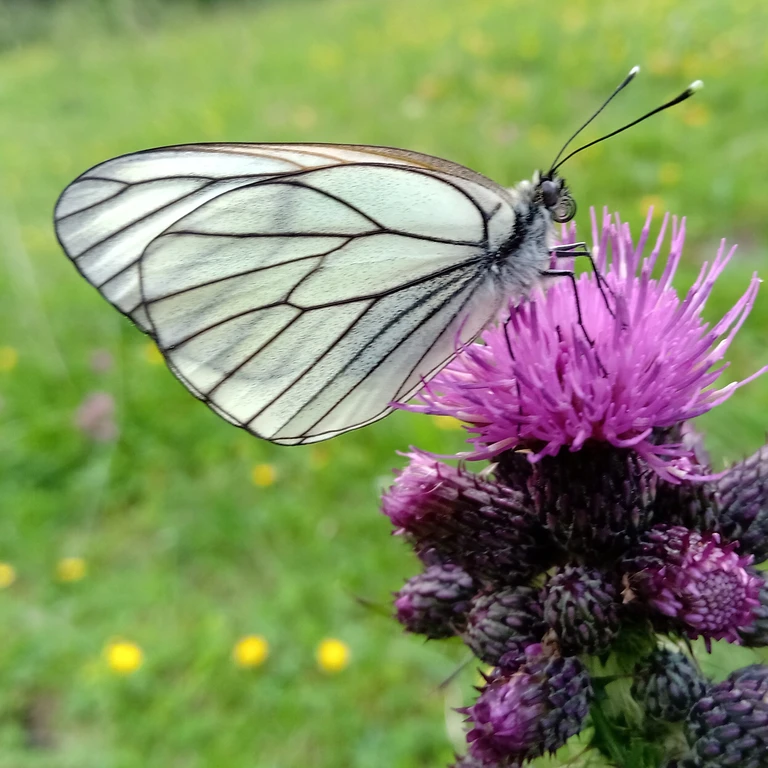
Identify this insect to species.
Aporia crataegi
